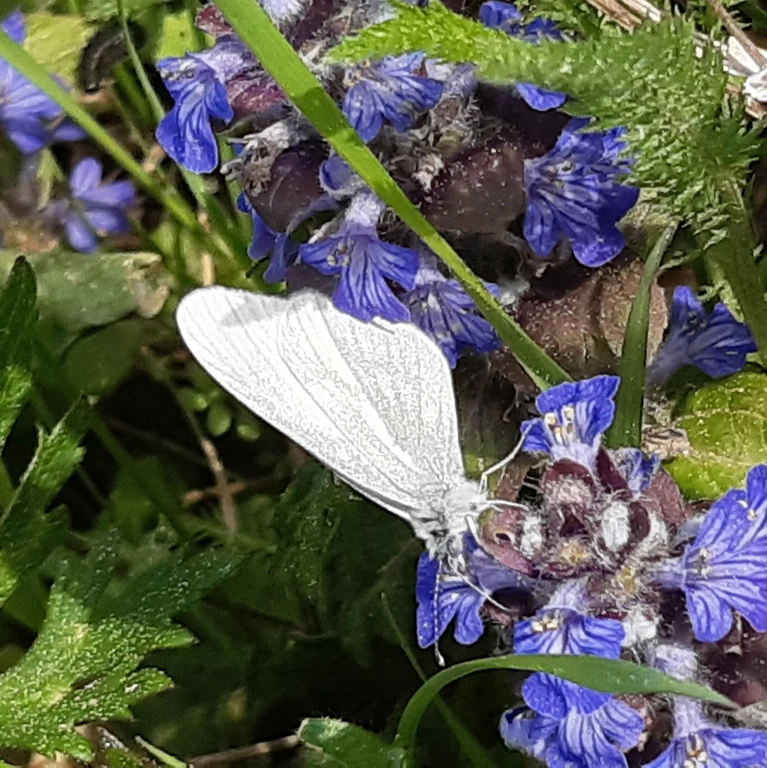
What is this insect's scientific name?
Leptidea sinapis/juvernica
